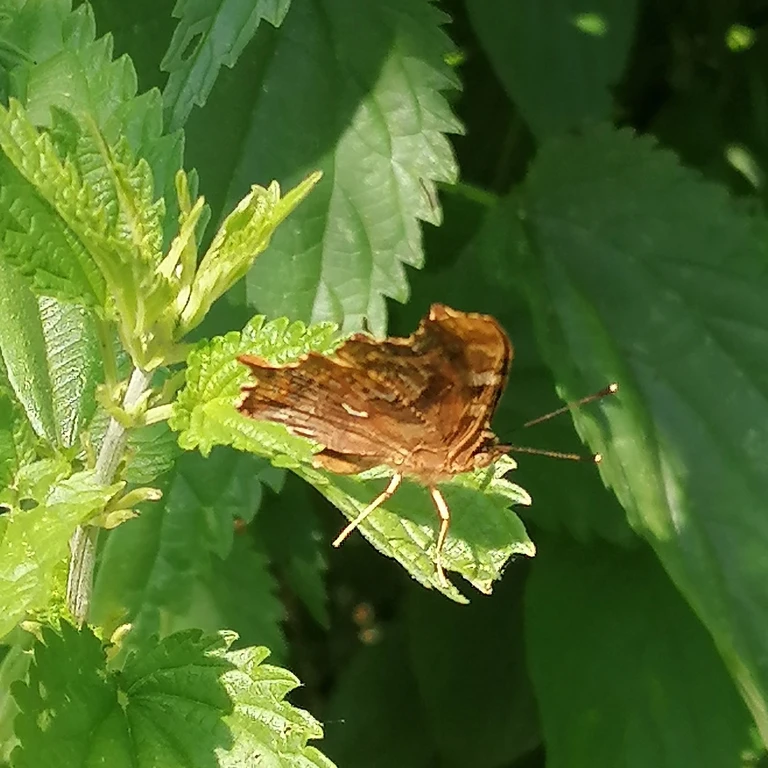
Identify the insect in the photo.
Polygonia c-album
